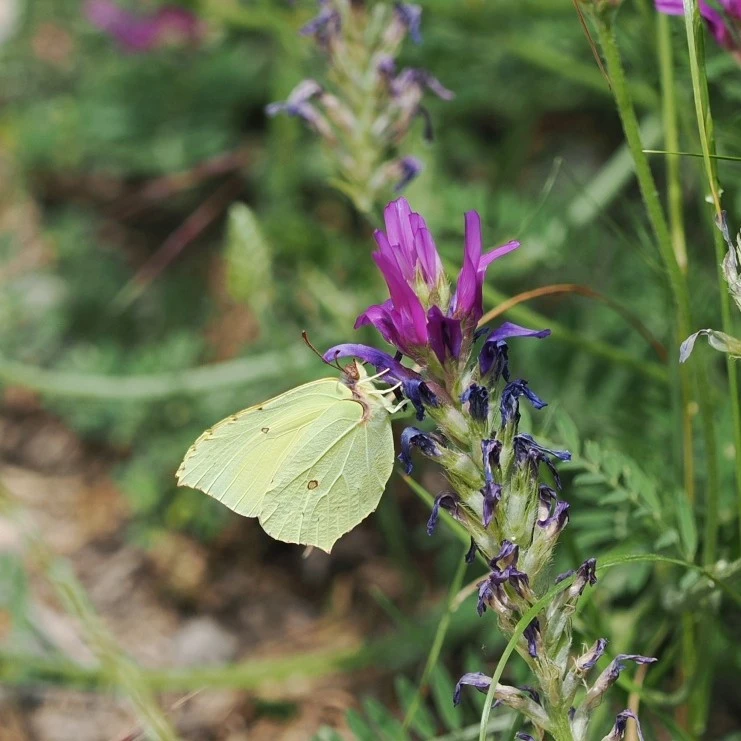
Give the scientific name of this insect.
Gonepteryx rhamni
